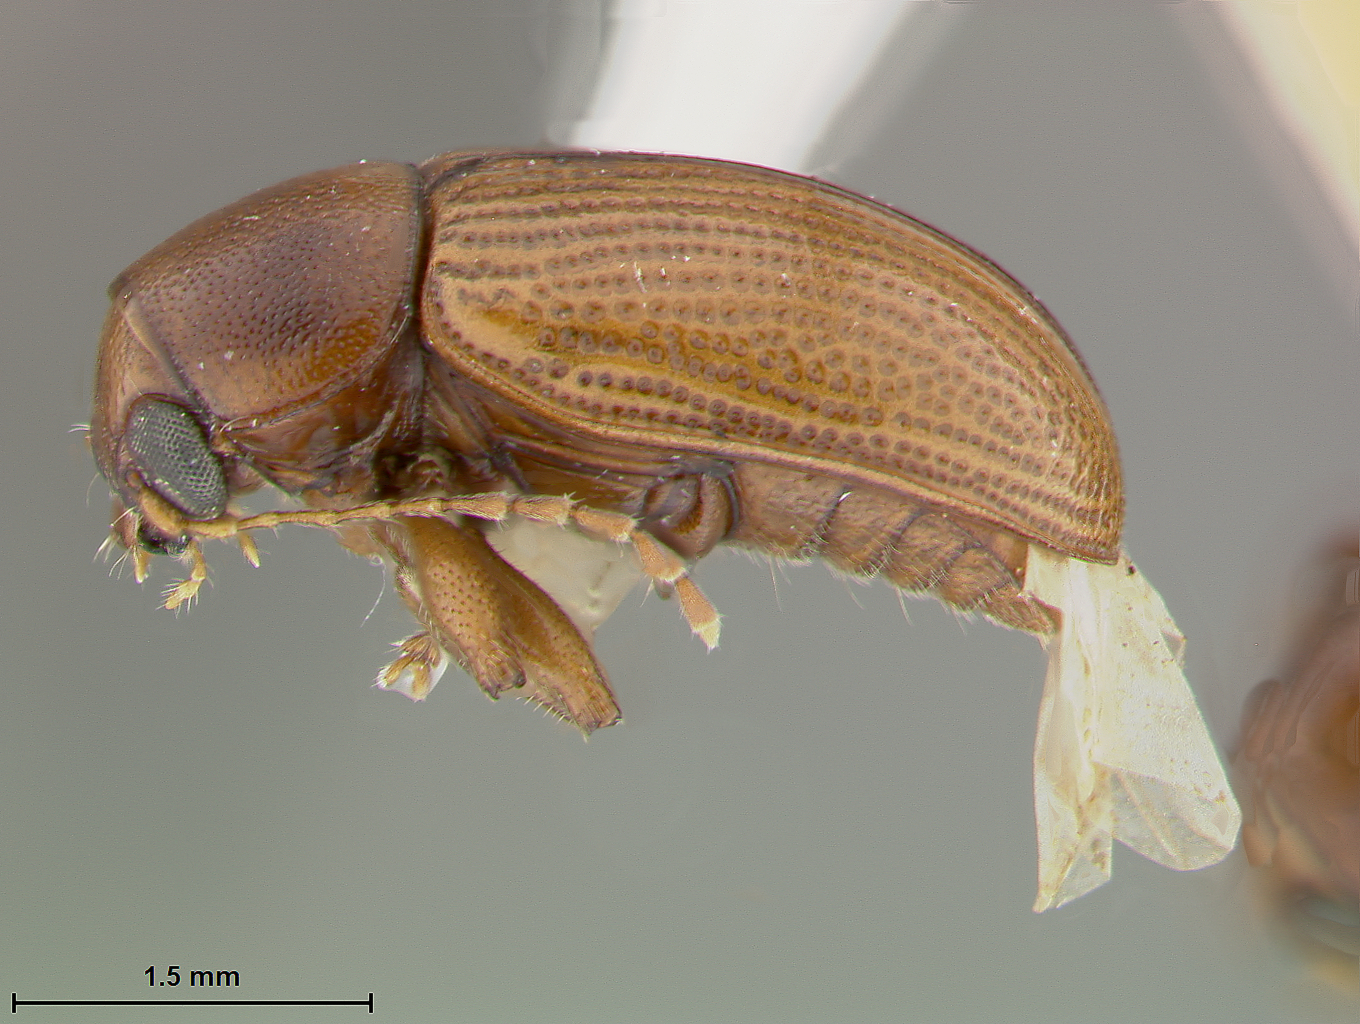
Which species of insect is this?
Metachroma californicum
